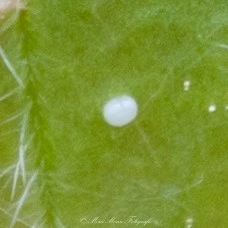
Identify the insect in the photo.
Autographa gamma
